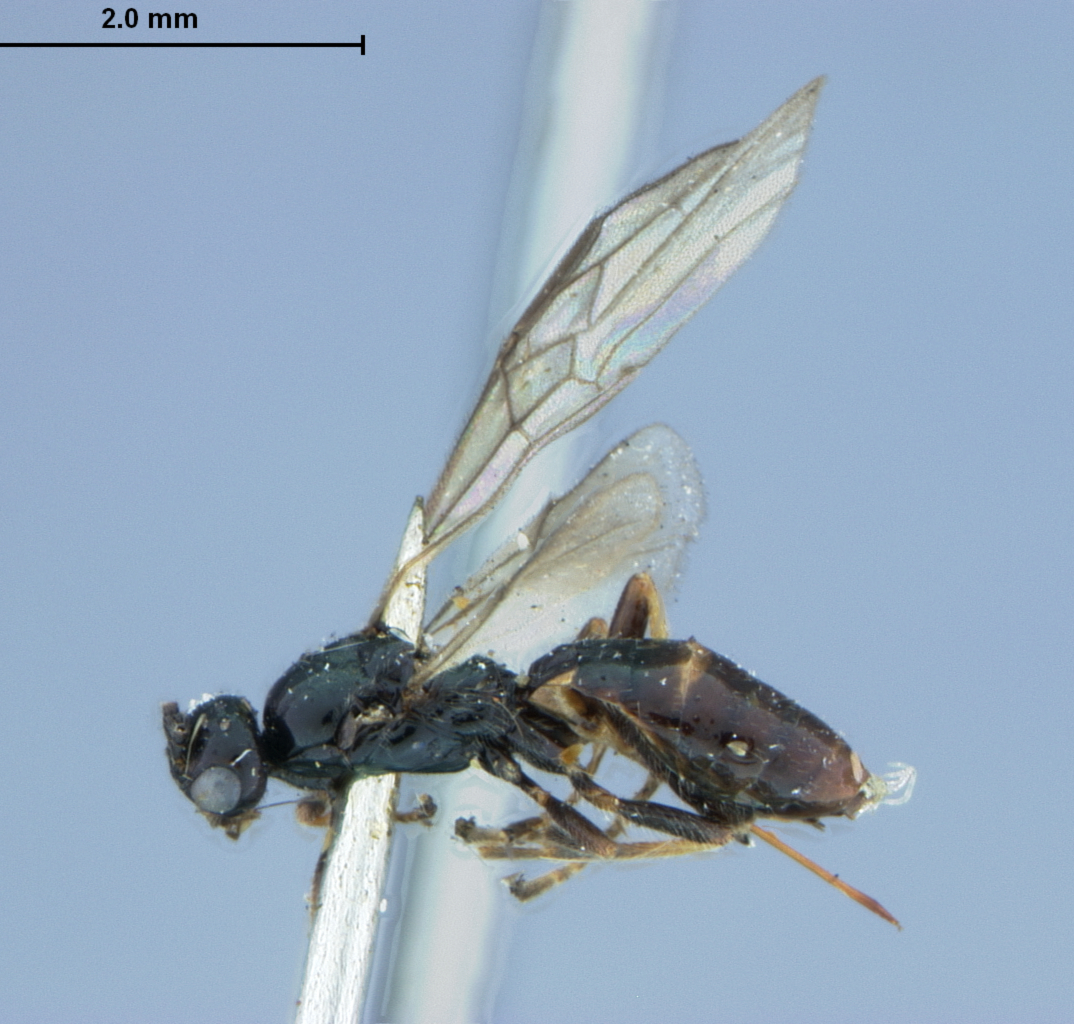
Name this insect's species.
Macrodyctium politum
